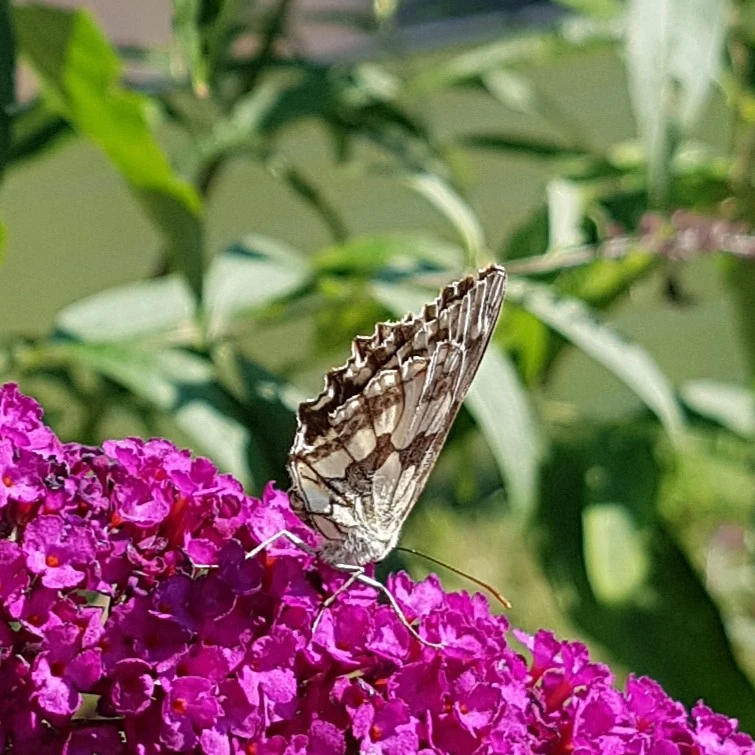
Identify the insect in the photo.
Melanargia galathea
